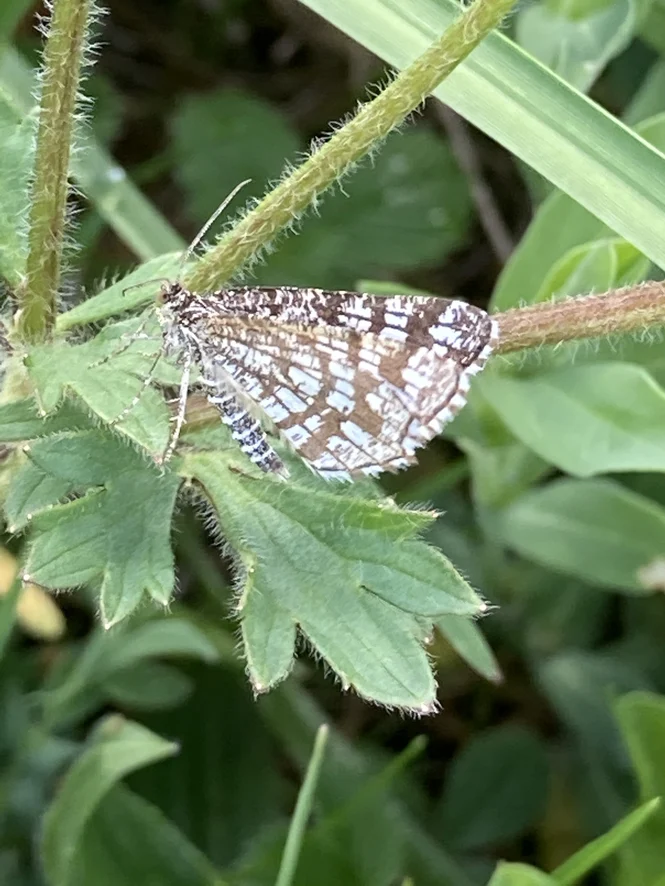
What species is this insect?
Chiasmia clathrata
